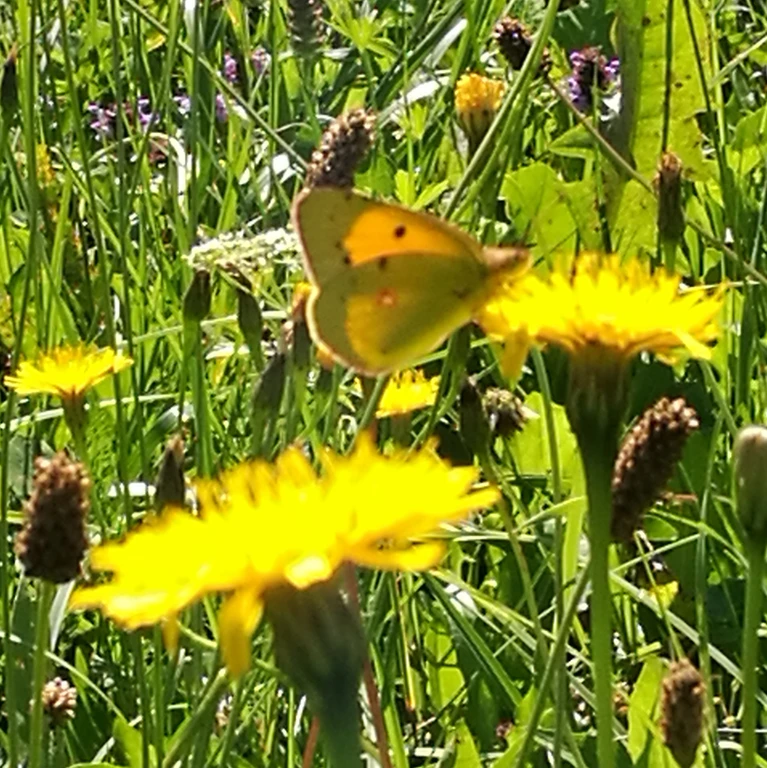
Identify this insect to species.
Colias croceus
